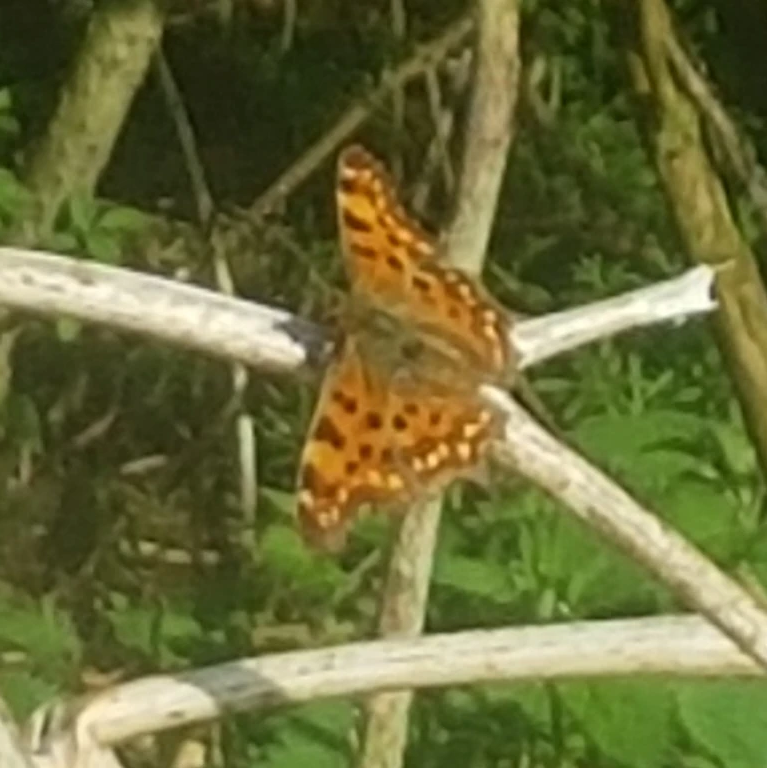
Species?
Polygonia c-album
